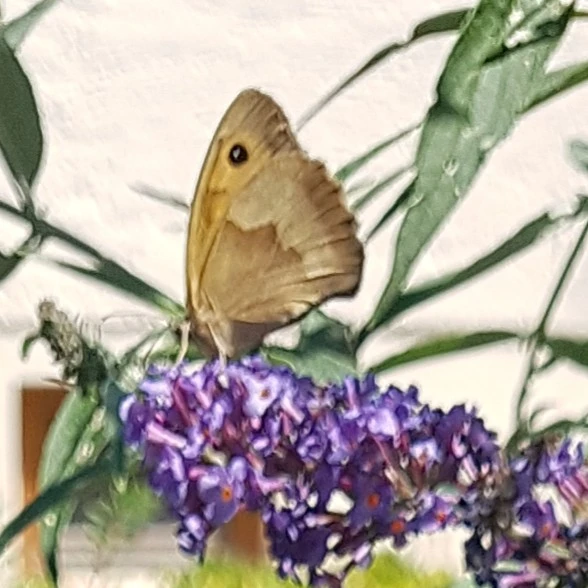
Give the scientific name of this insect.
Maniola jurtina
